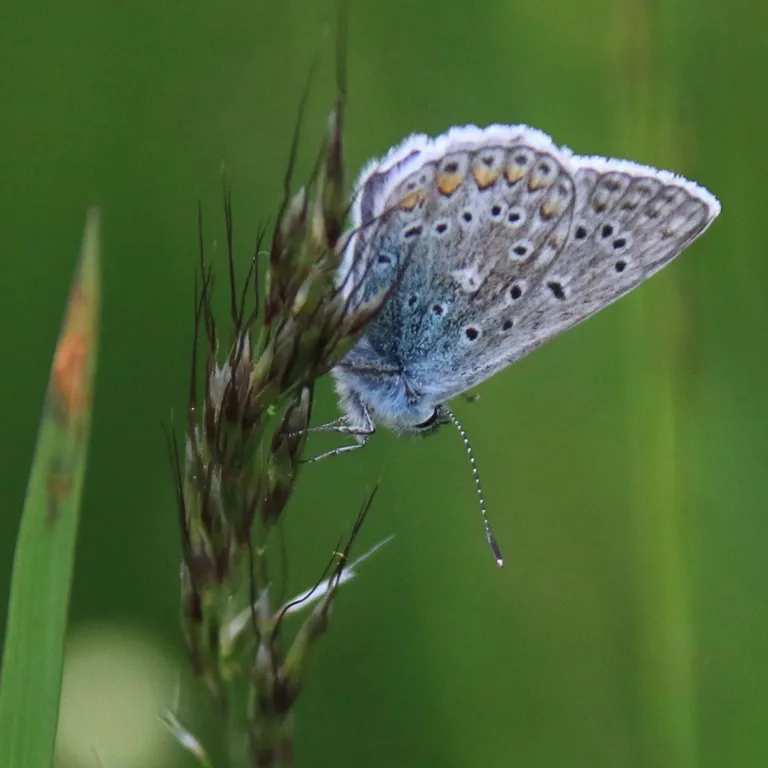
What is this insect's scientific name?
Polyommatus icarus
